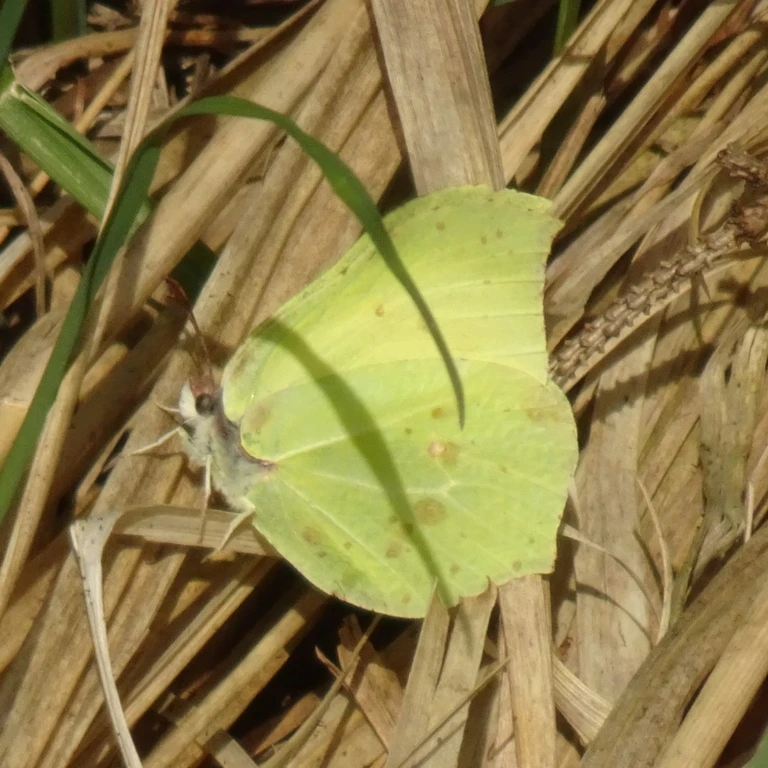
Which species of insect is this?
Gonepteryx rhamni
